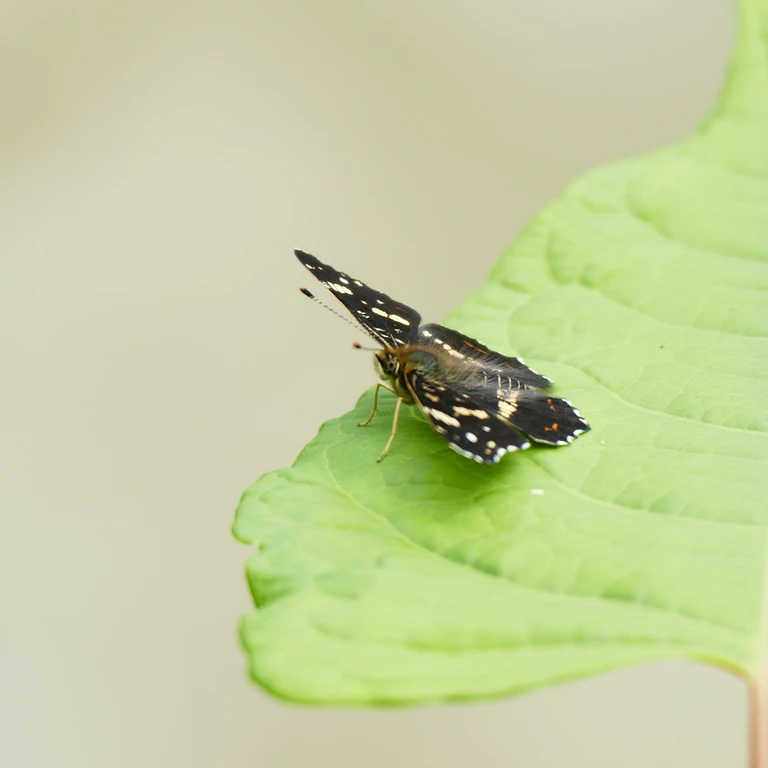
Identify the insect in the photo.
Araschnia levana
